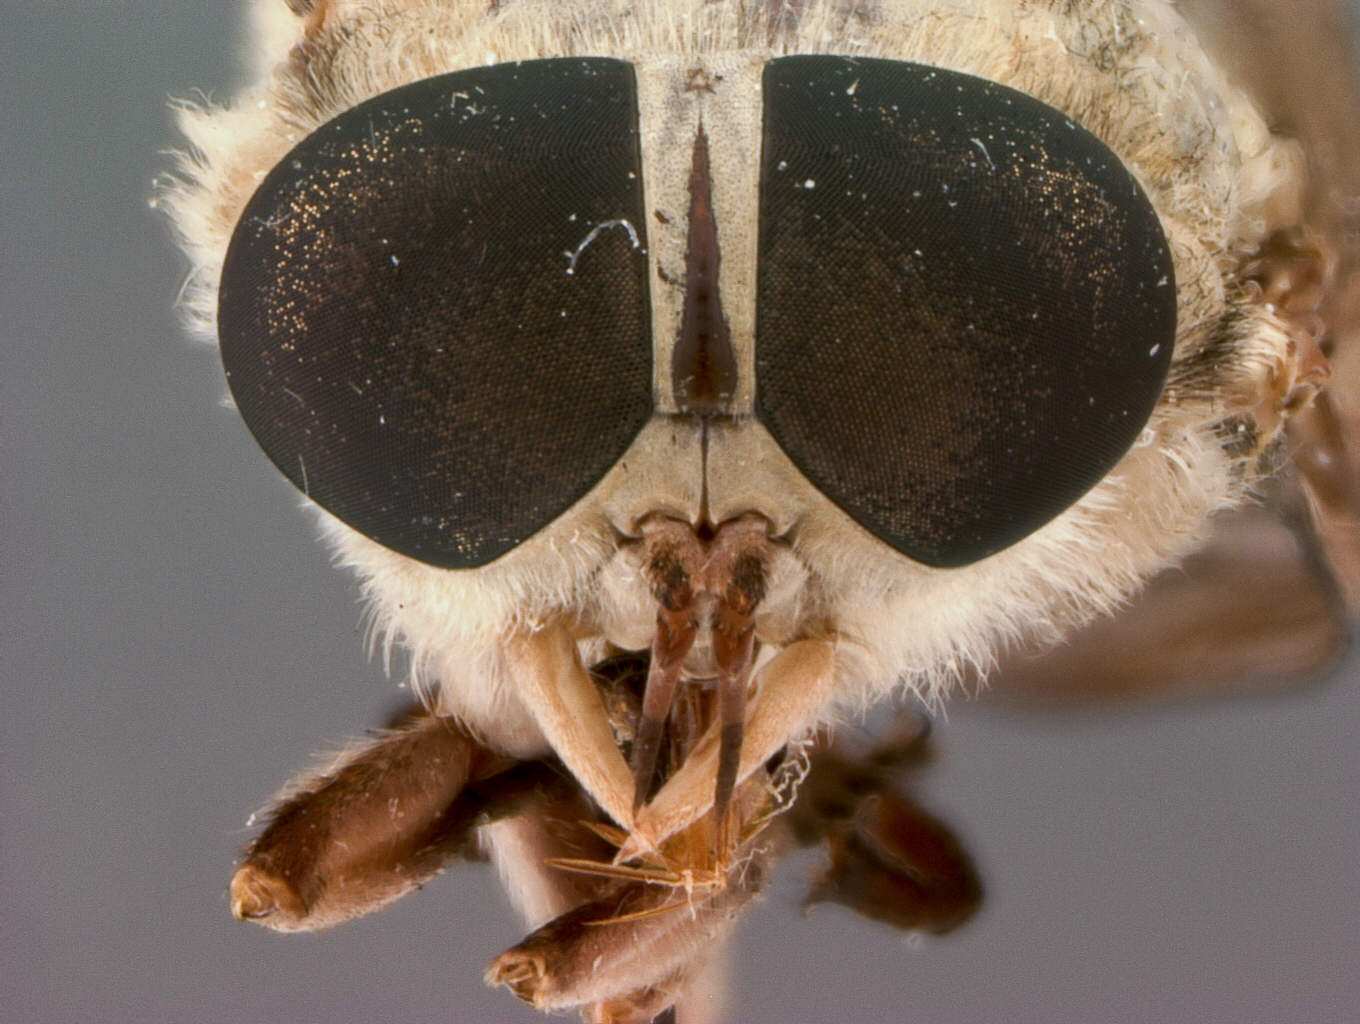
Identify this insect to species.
Tabanus comosus
